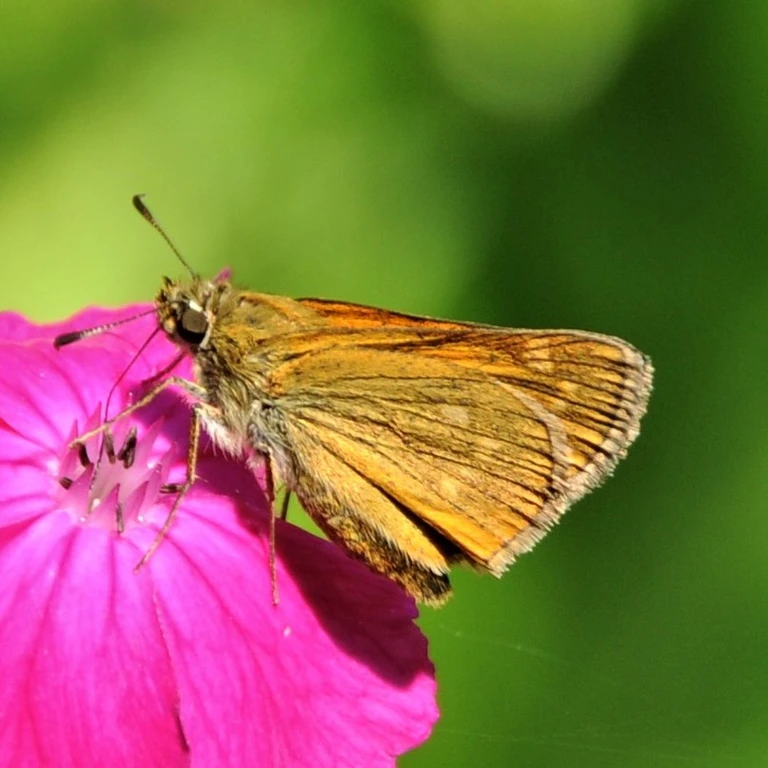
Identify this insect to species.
Ochlodes sylvanus (also Ochlodes venata)
